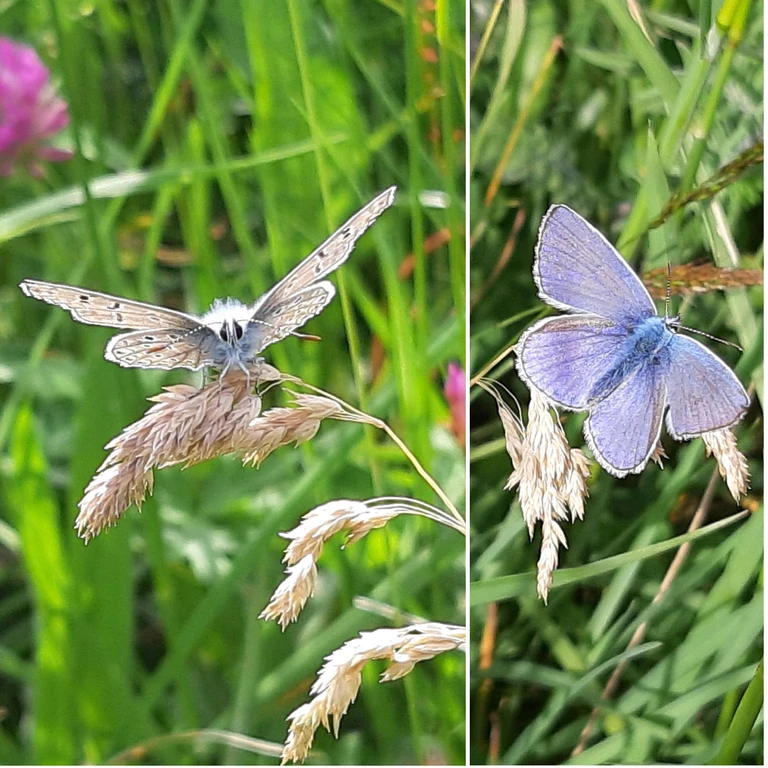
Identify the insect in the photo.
Polyommatus icarus
